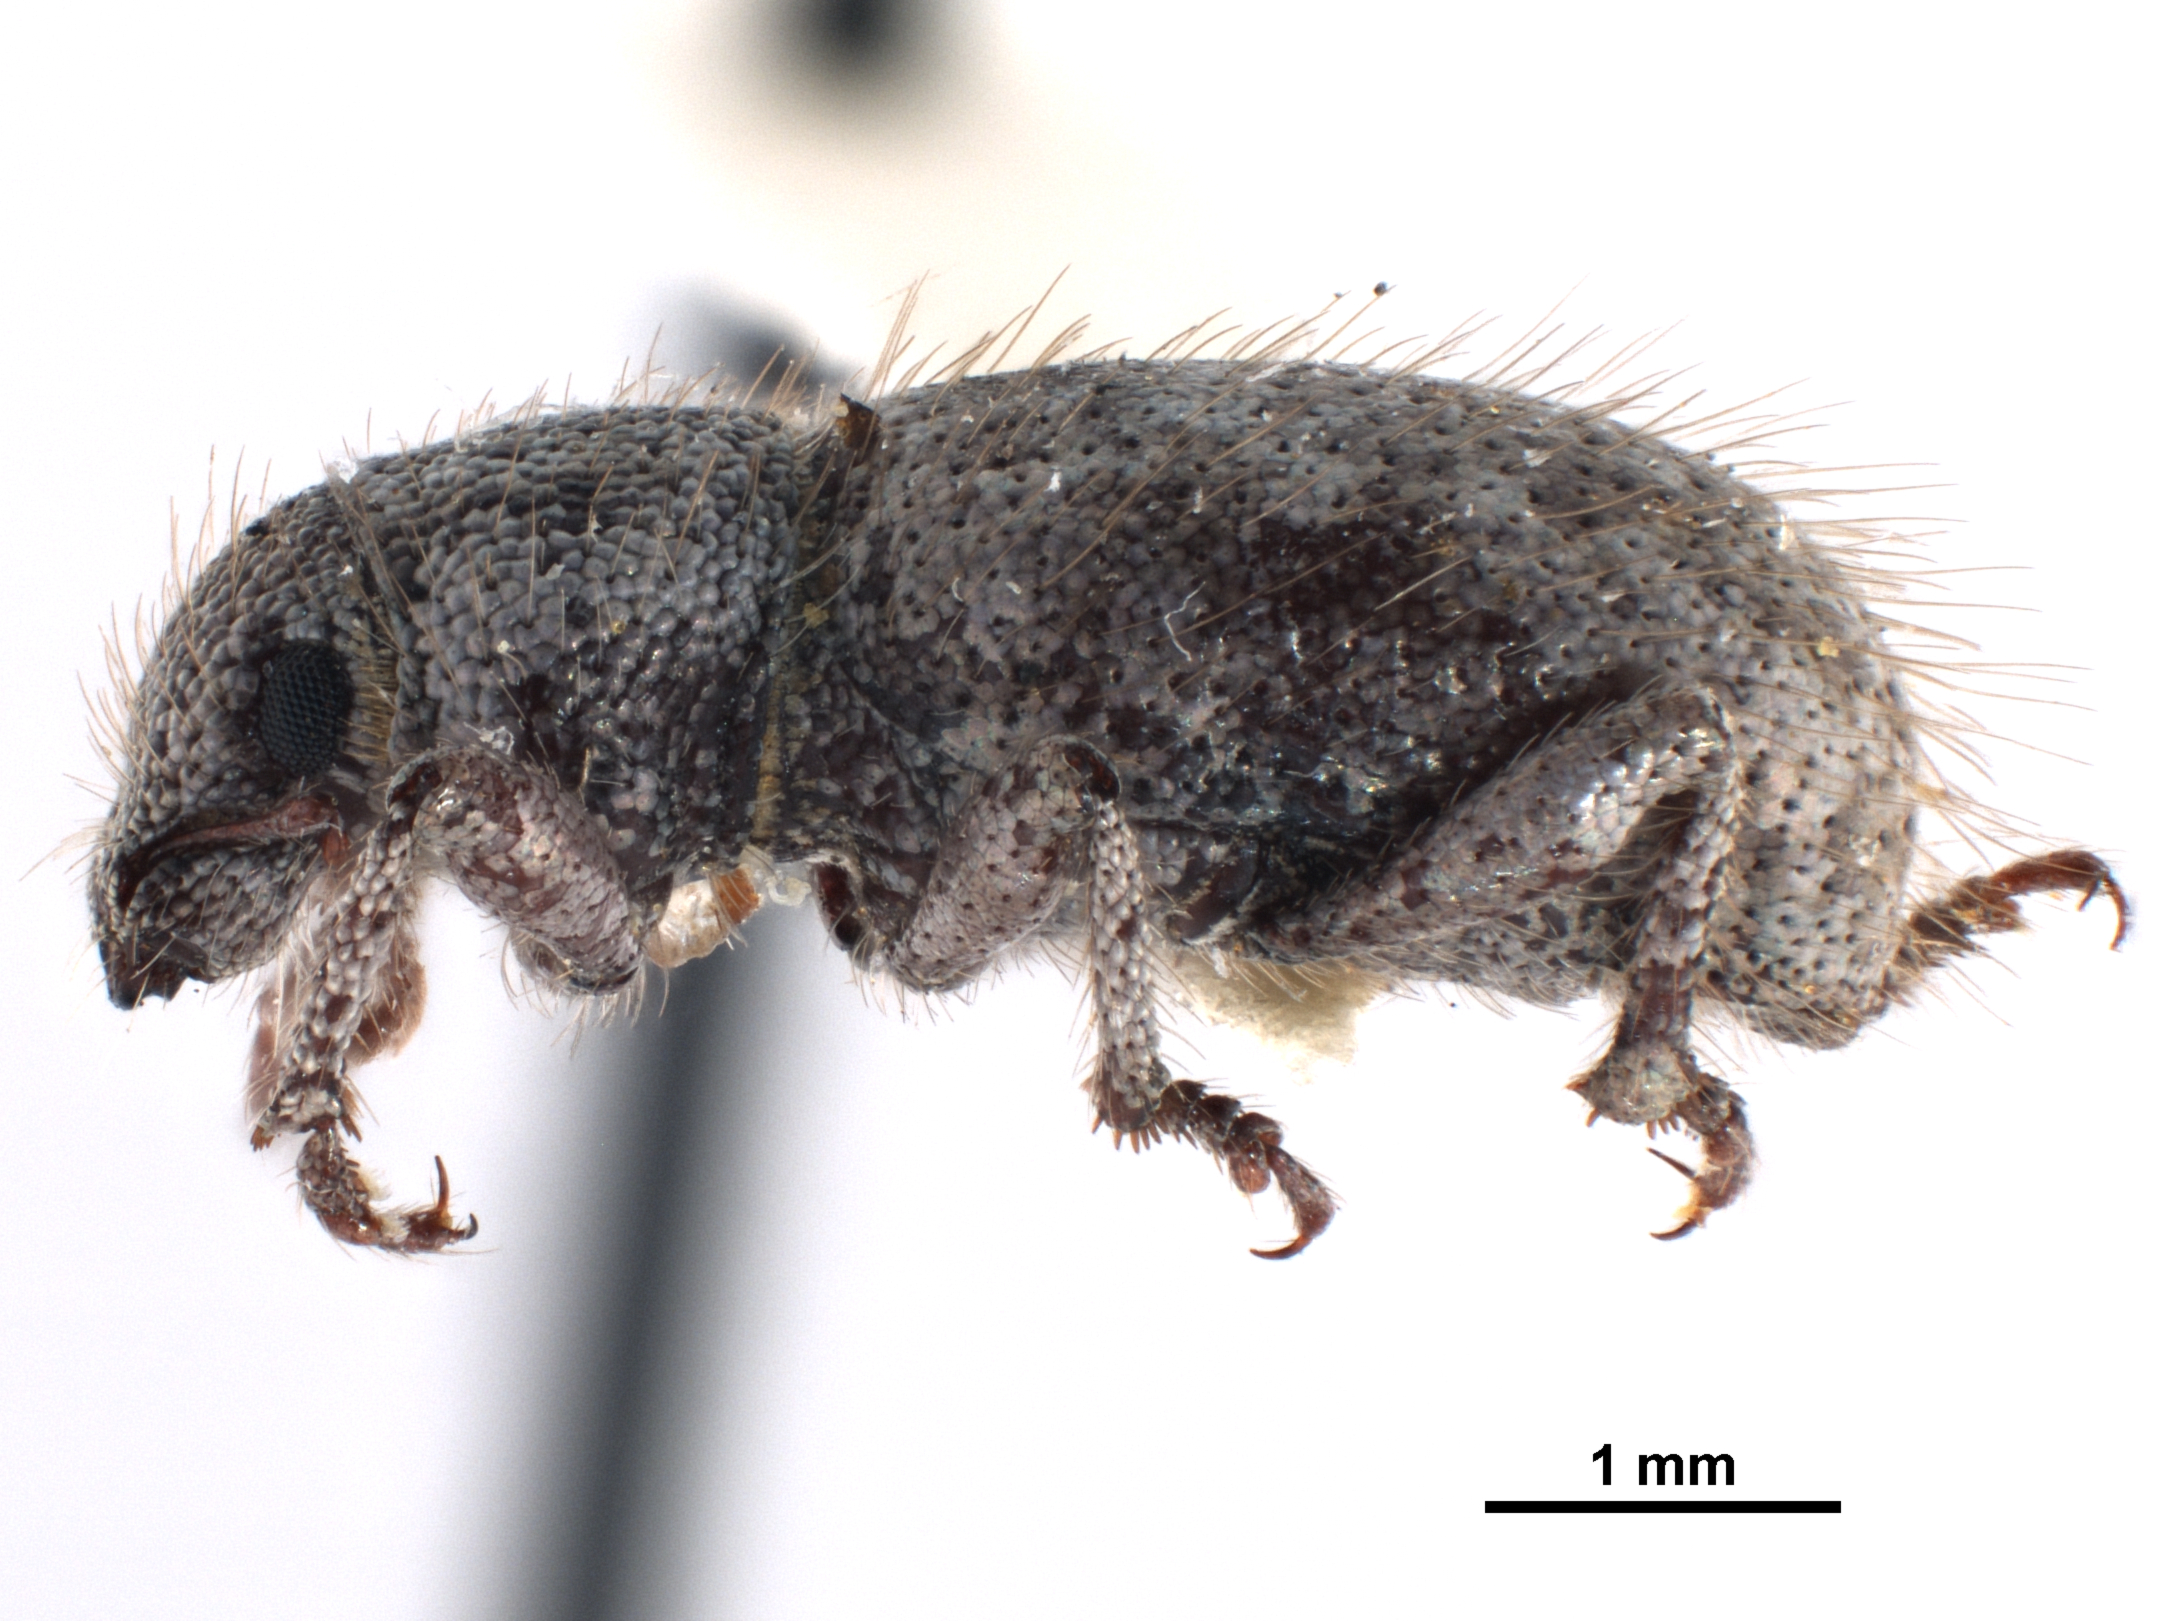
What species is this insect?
Miloderes setosus
